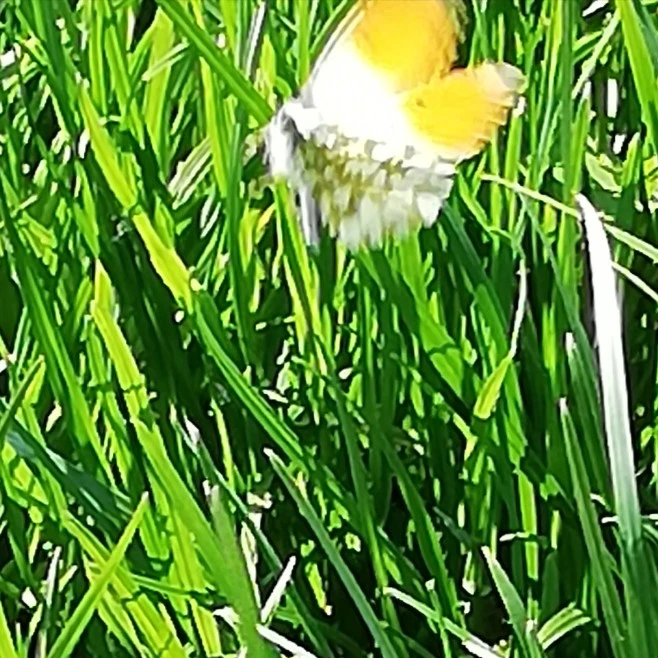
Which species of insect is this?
Anthocharis cardamines
